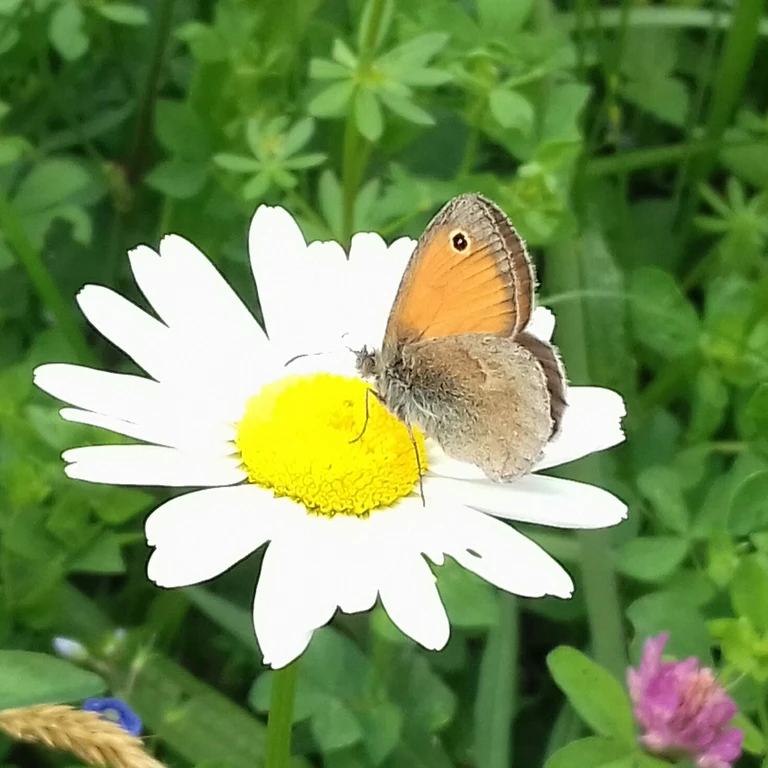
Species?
Coenonympha pamphilus
